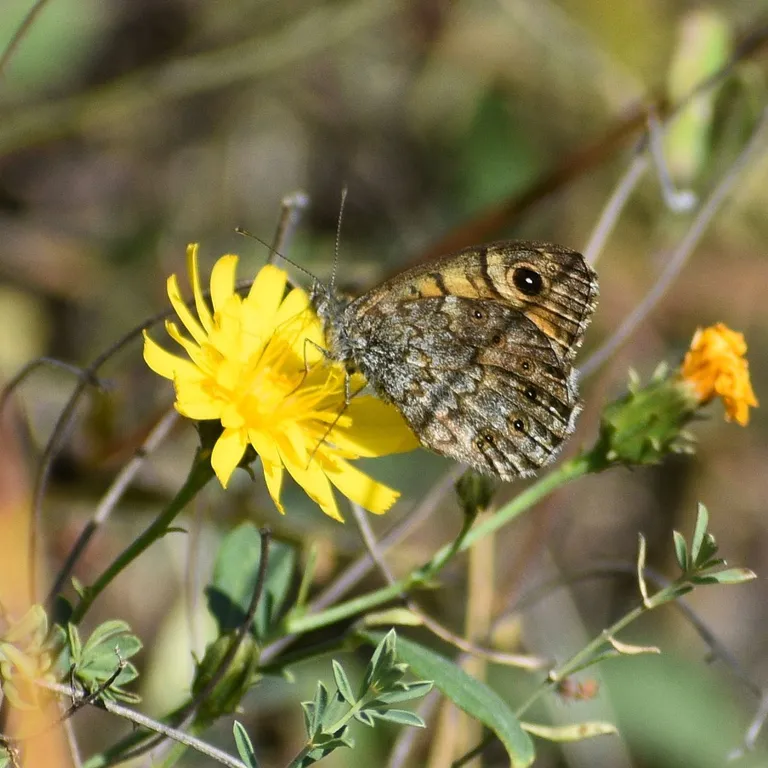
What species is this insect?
Lasiommata megera (also Pararge megera)
